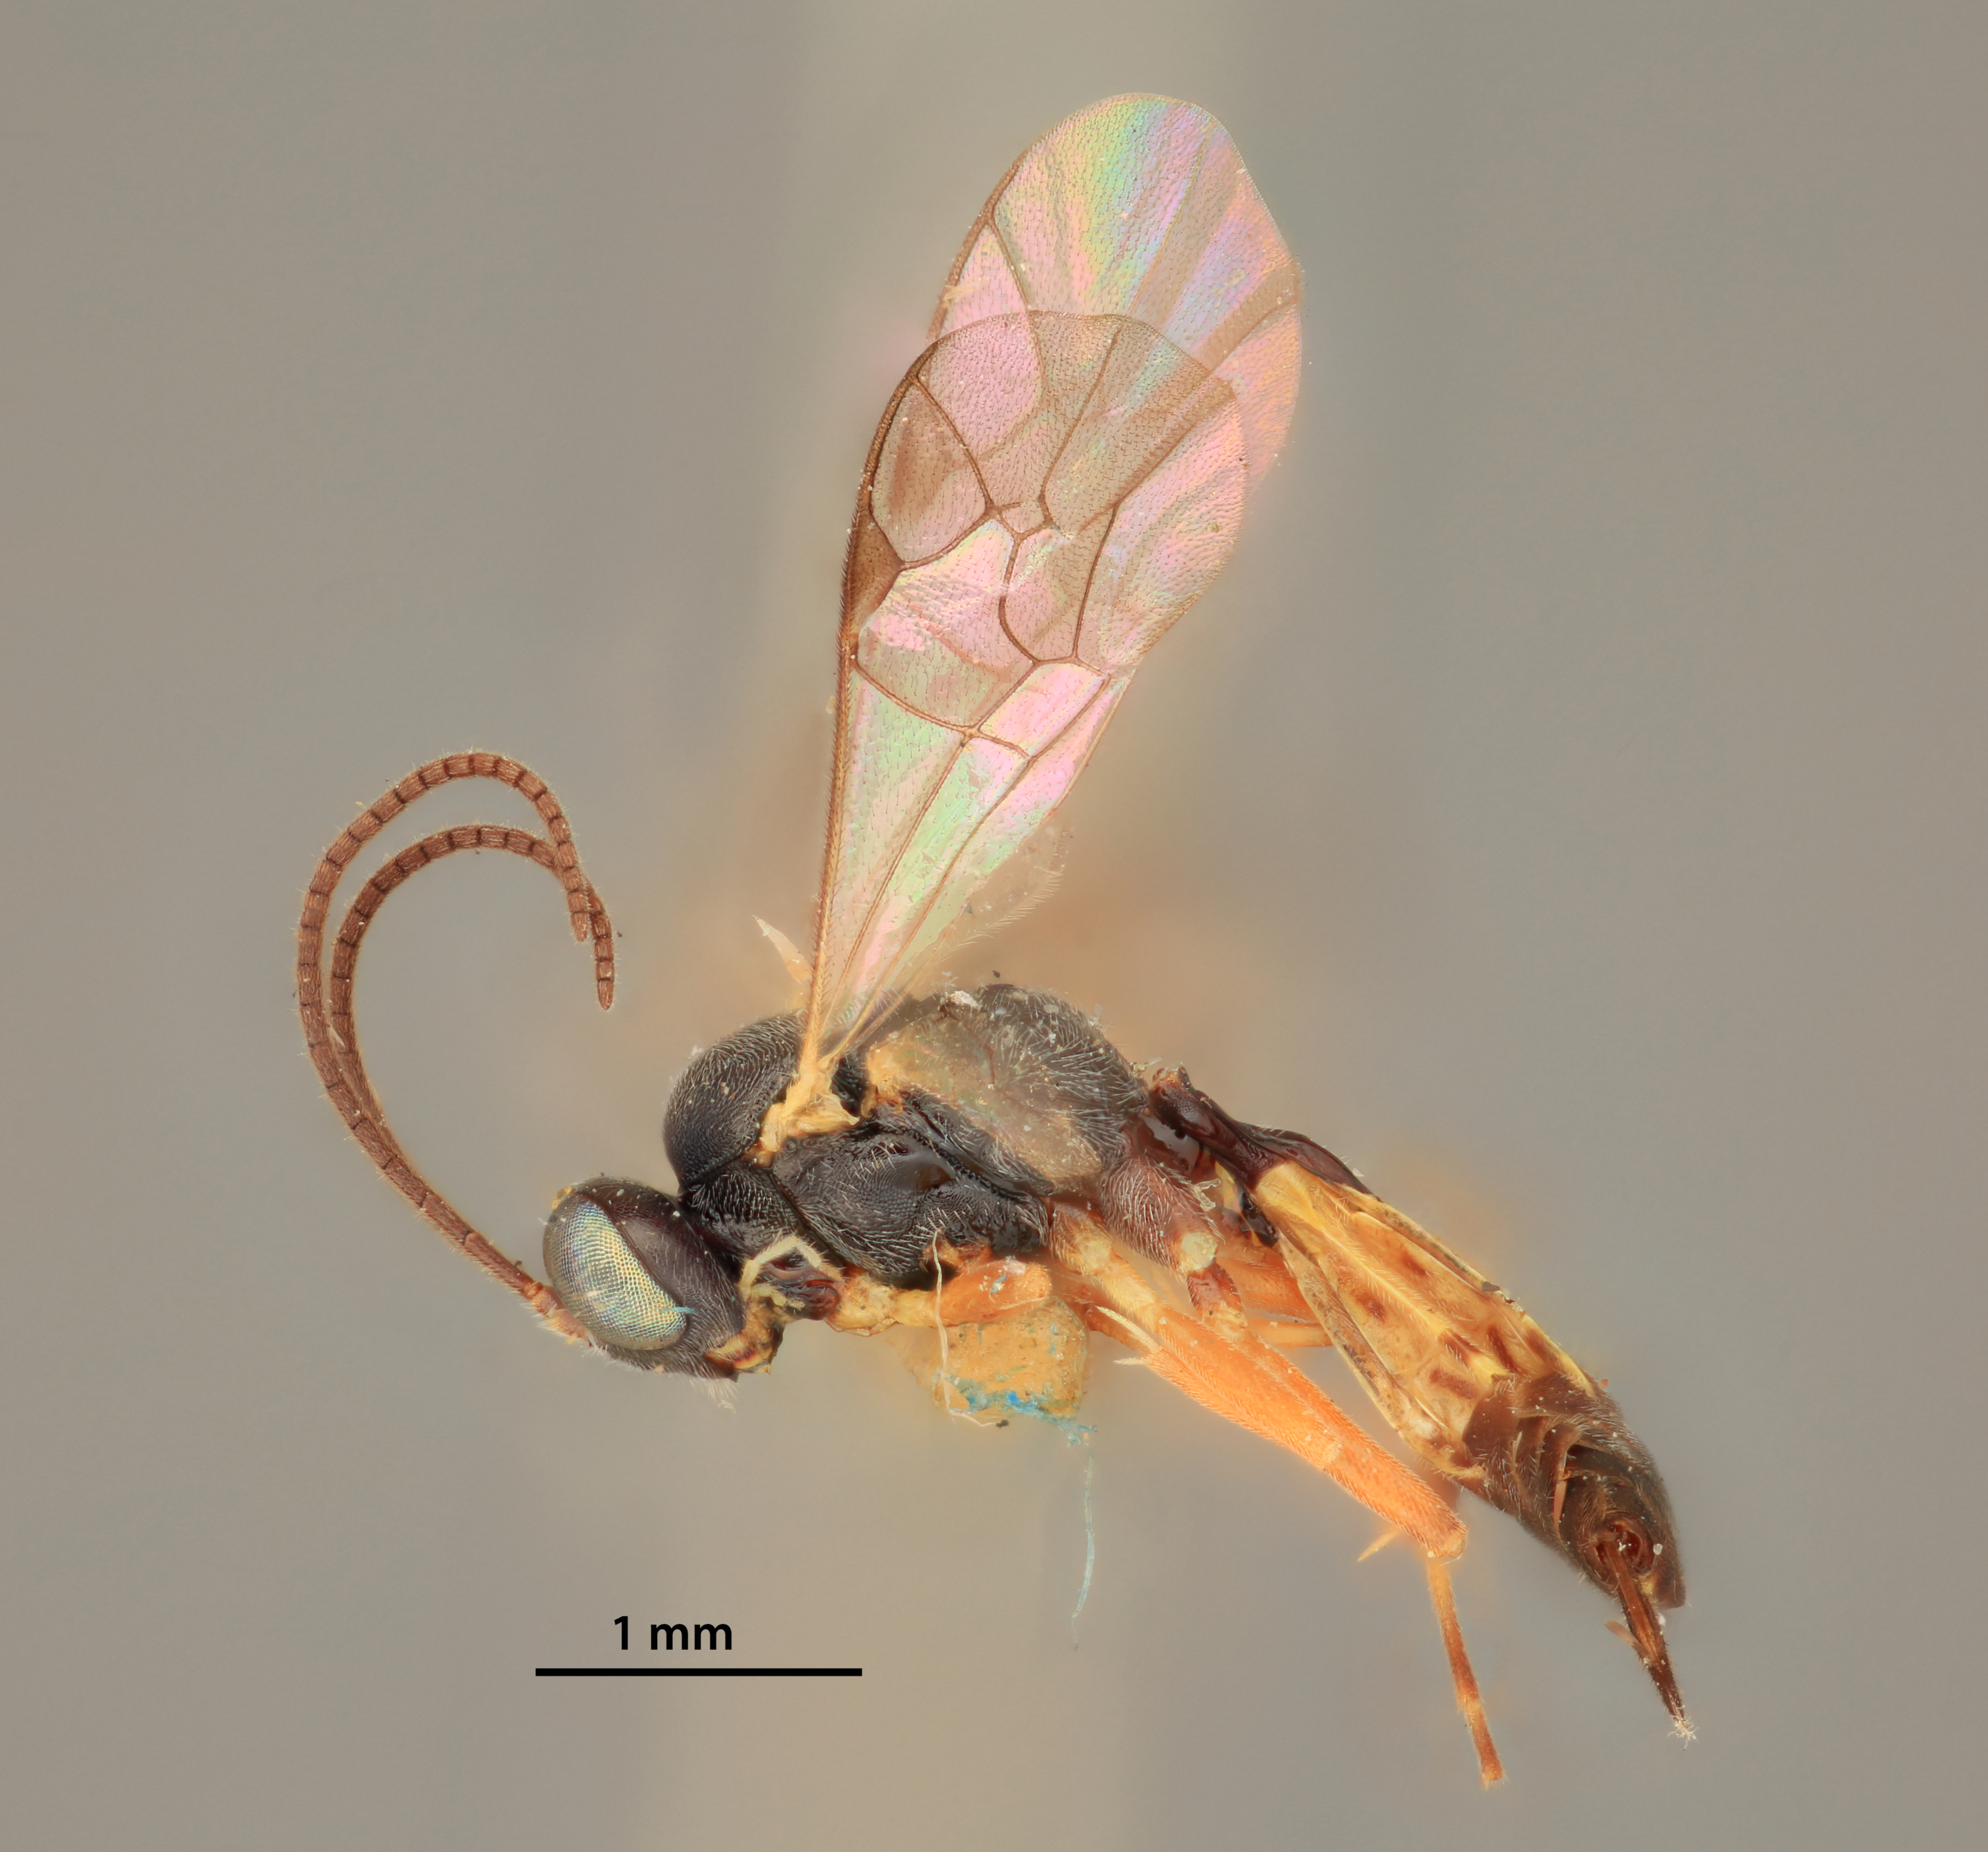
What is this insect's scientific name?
Limnerium discoocellellae
